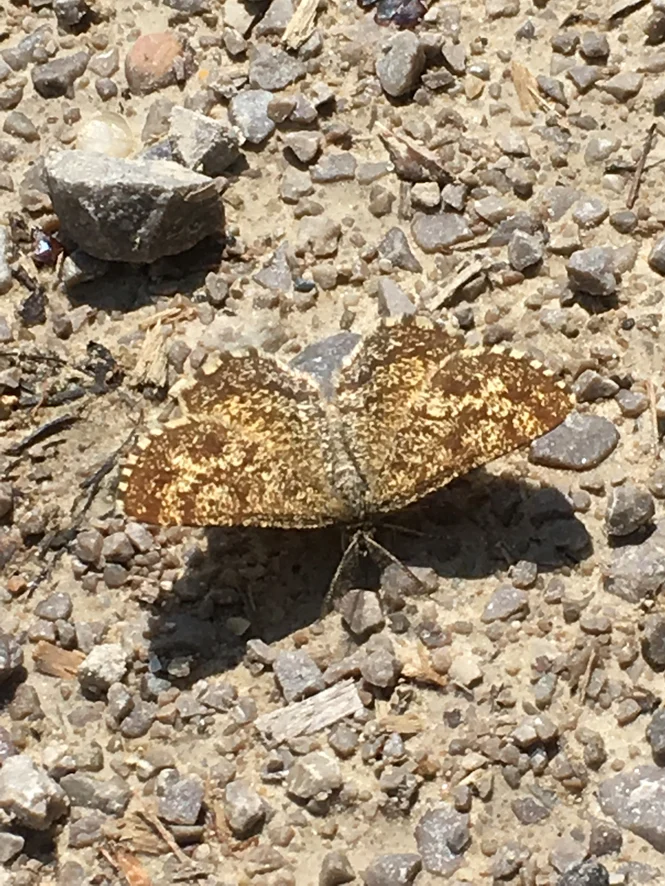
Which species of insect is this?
Ematurga atomaria
